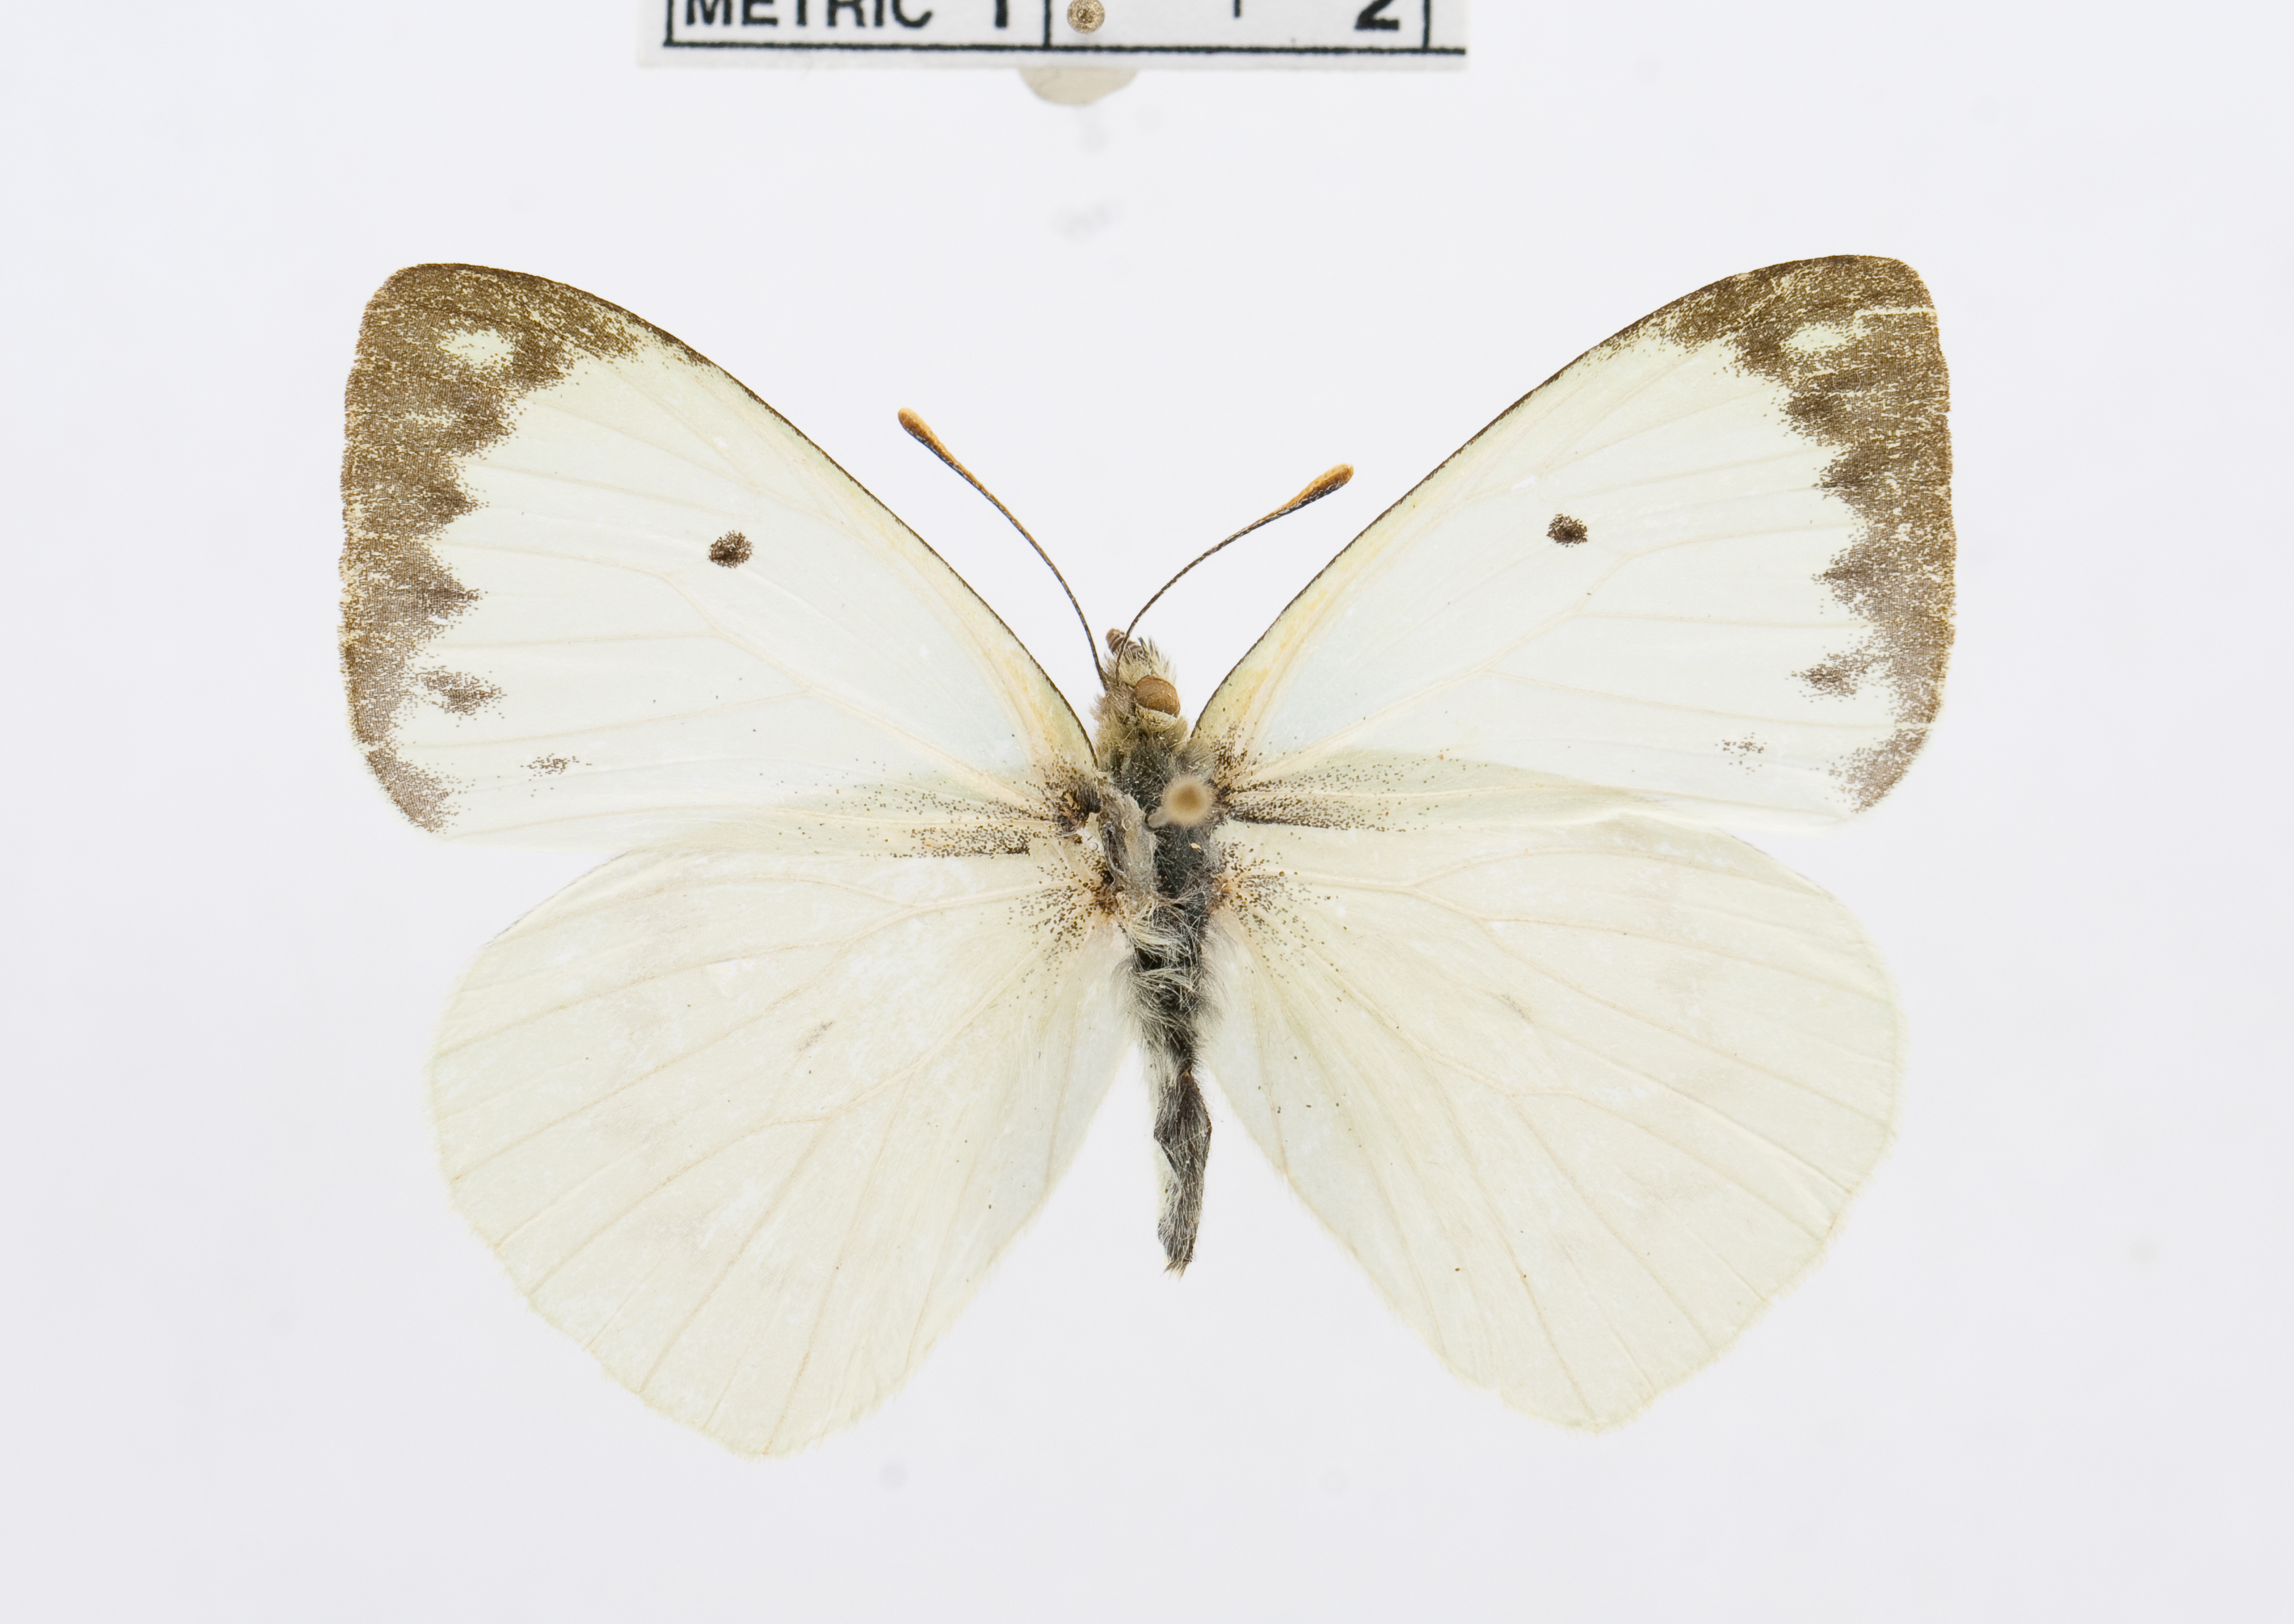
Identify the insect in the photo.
Colotis elgonensis
